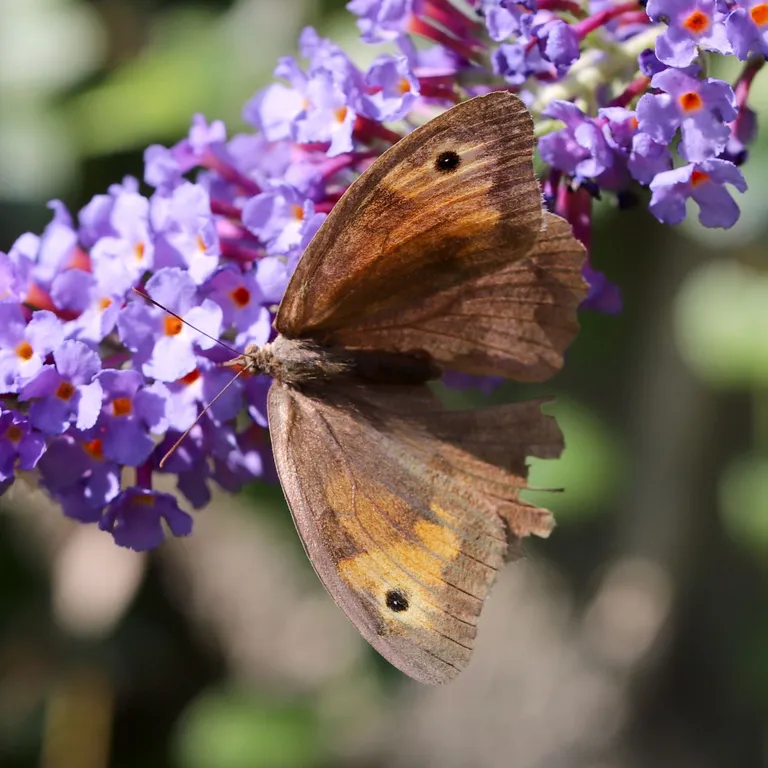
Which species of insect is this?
Maniola jurtina
